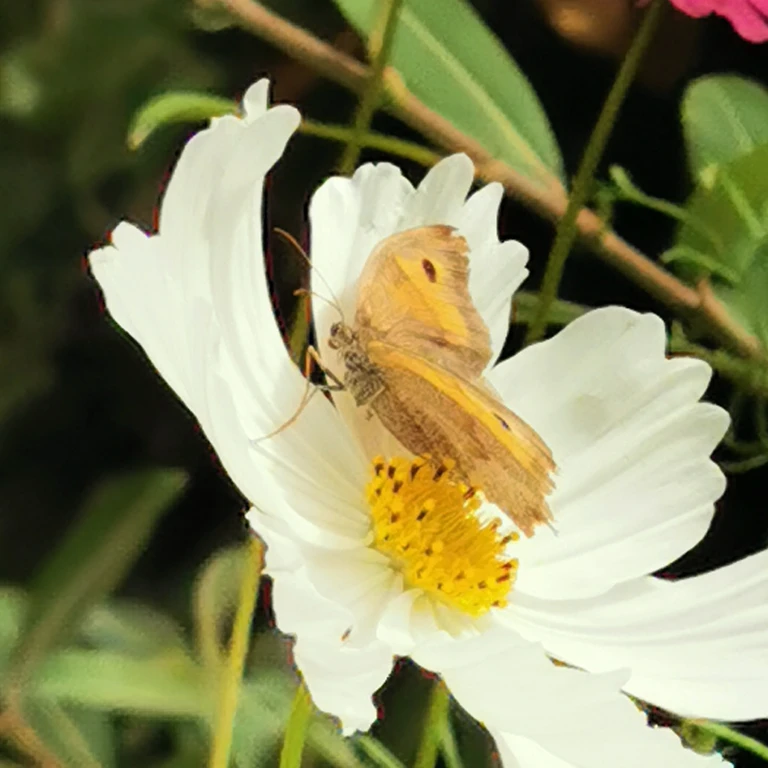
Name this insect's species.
Maniola jurtina
